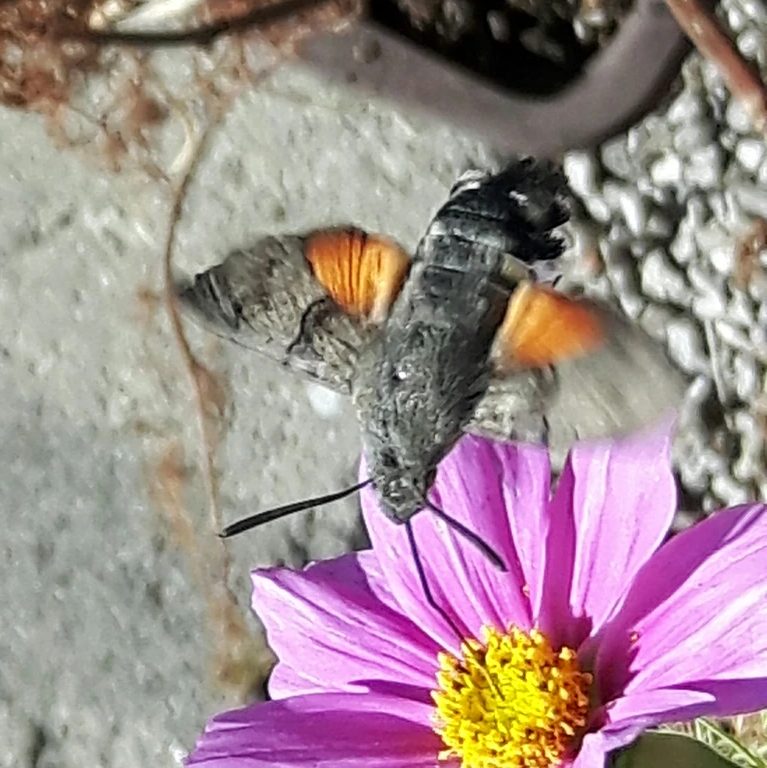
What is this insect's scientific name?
Macroglossum stellatarum
